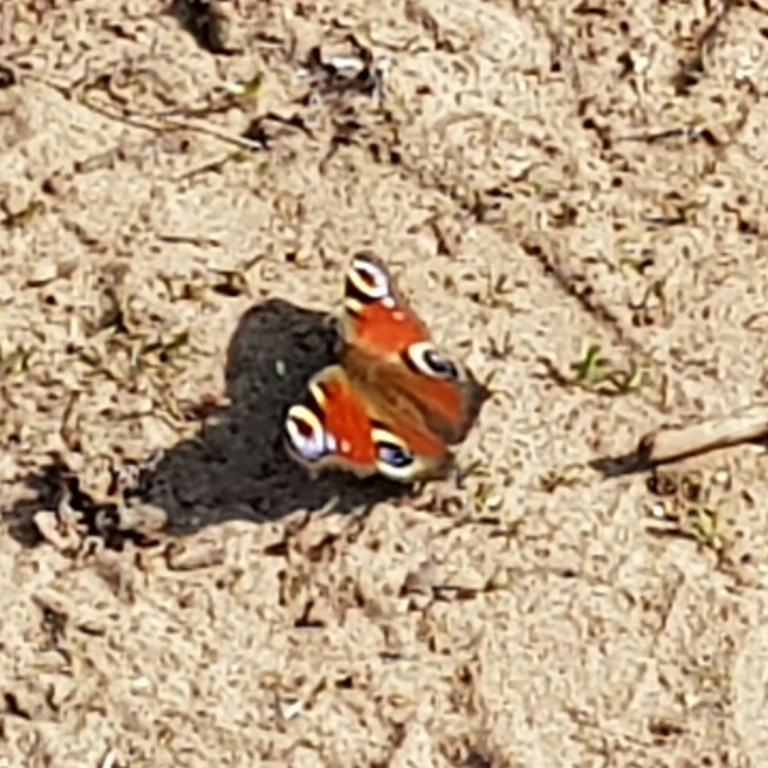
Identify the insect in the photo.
Aglais io
